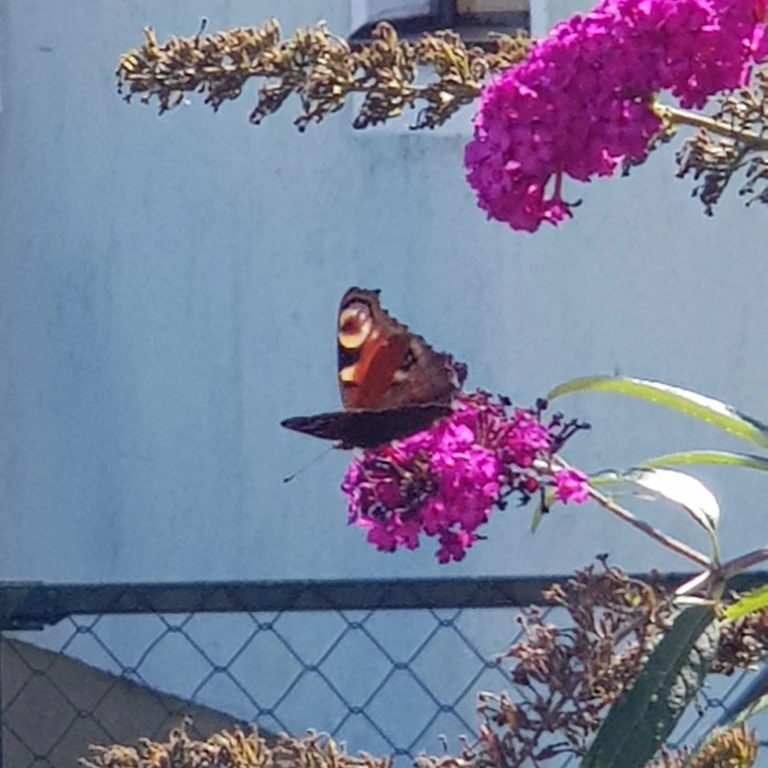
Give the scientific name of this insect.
Aglais io
